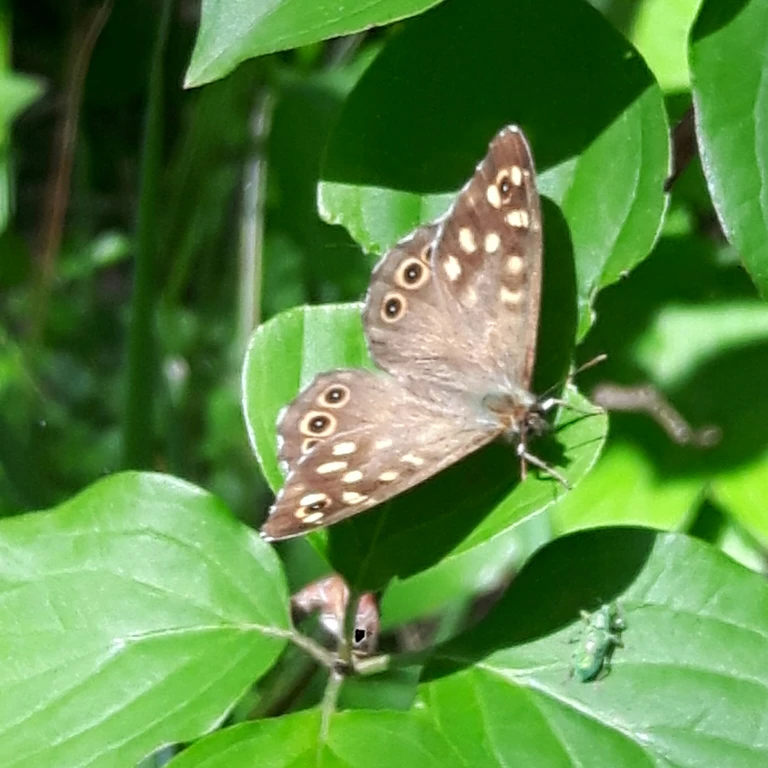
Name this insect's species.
Pararge aegeria
